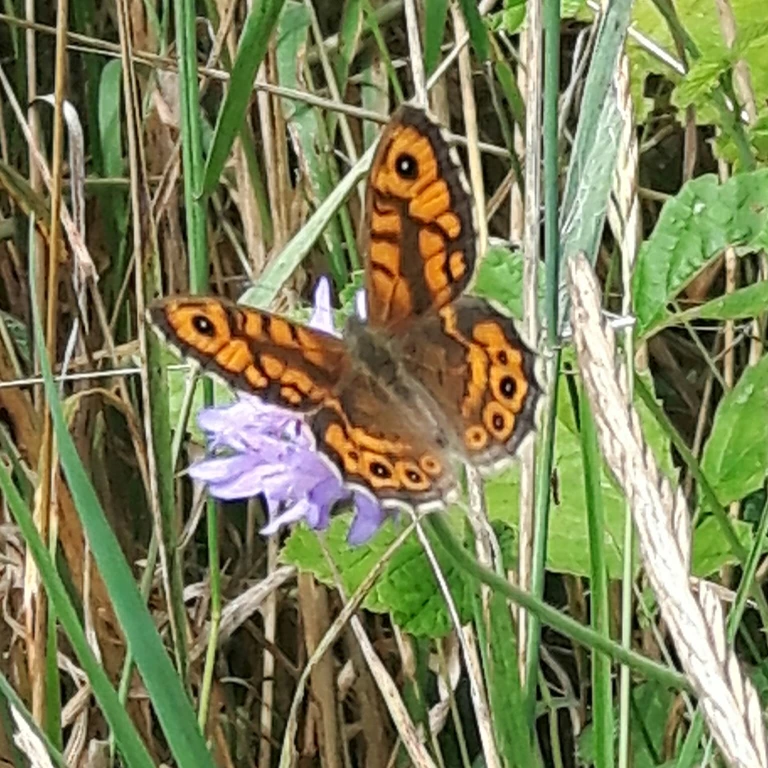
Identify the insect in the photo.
Lasiommata megera (also Pararge megera)
